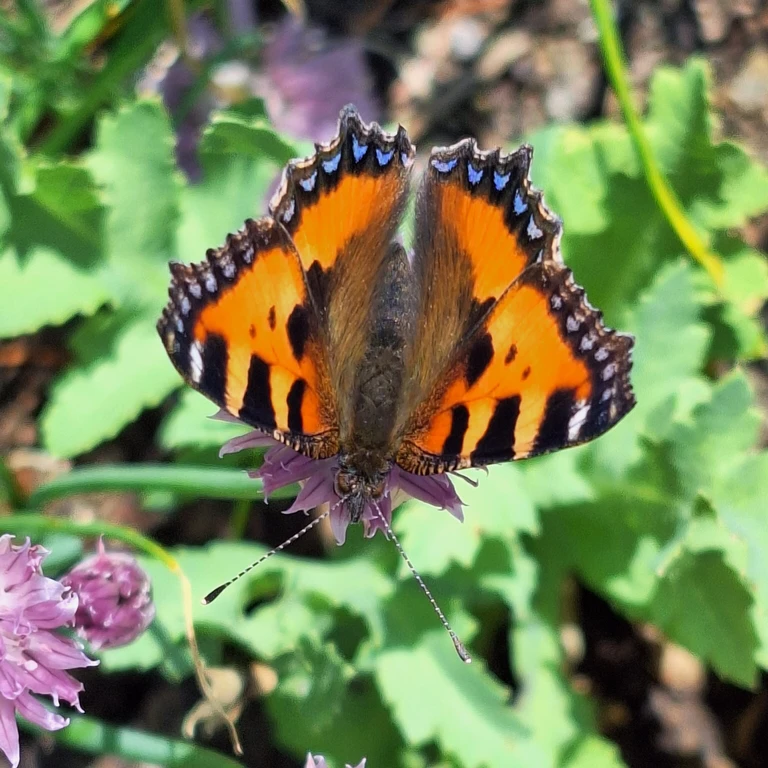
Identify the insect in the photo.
Aglais urticae
